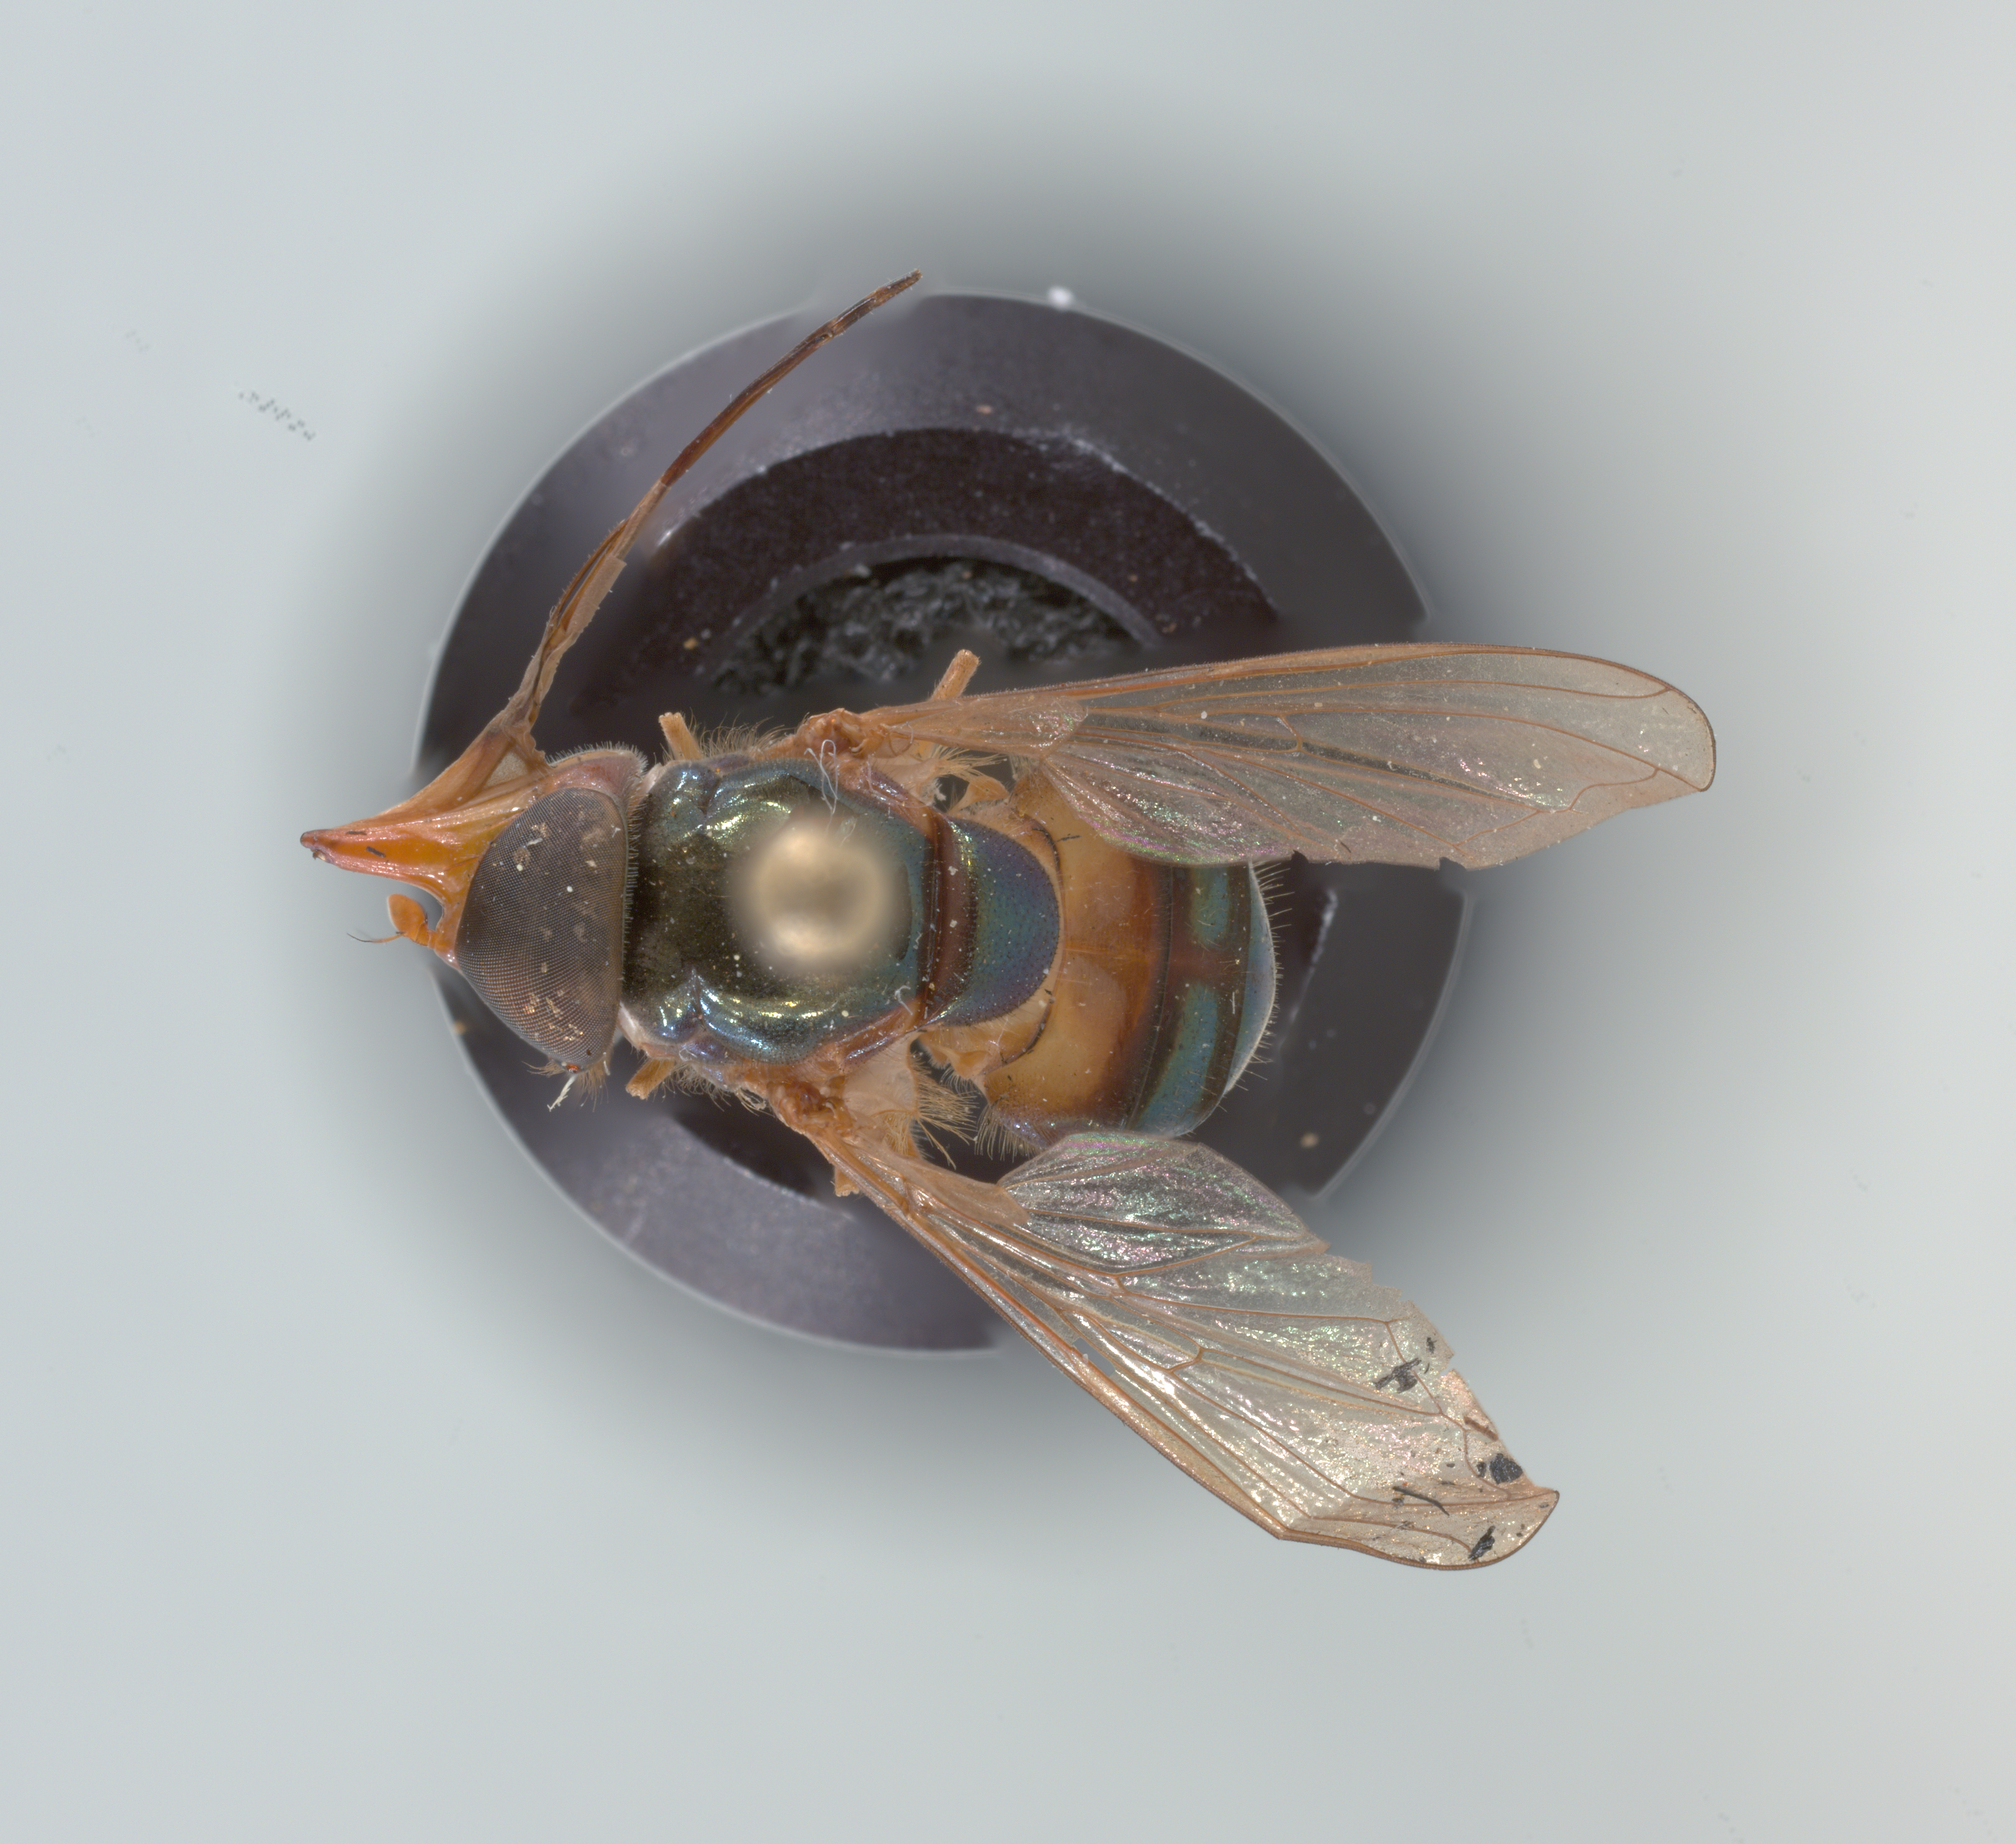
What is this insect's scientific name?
Rhingia caerulescens
